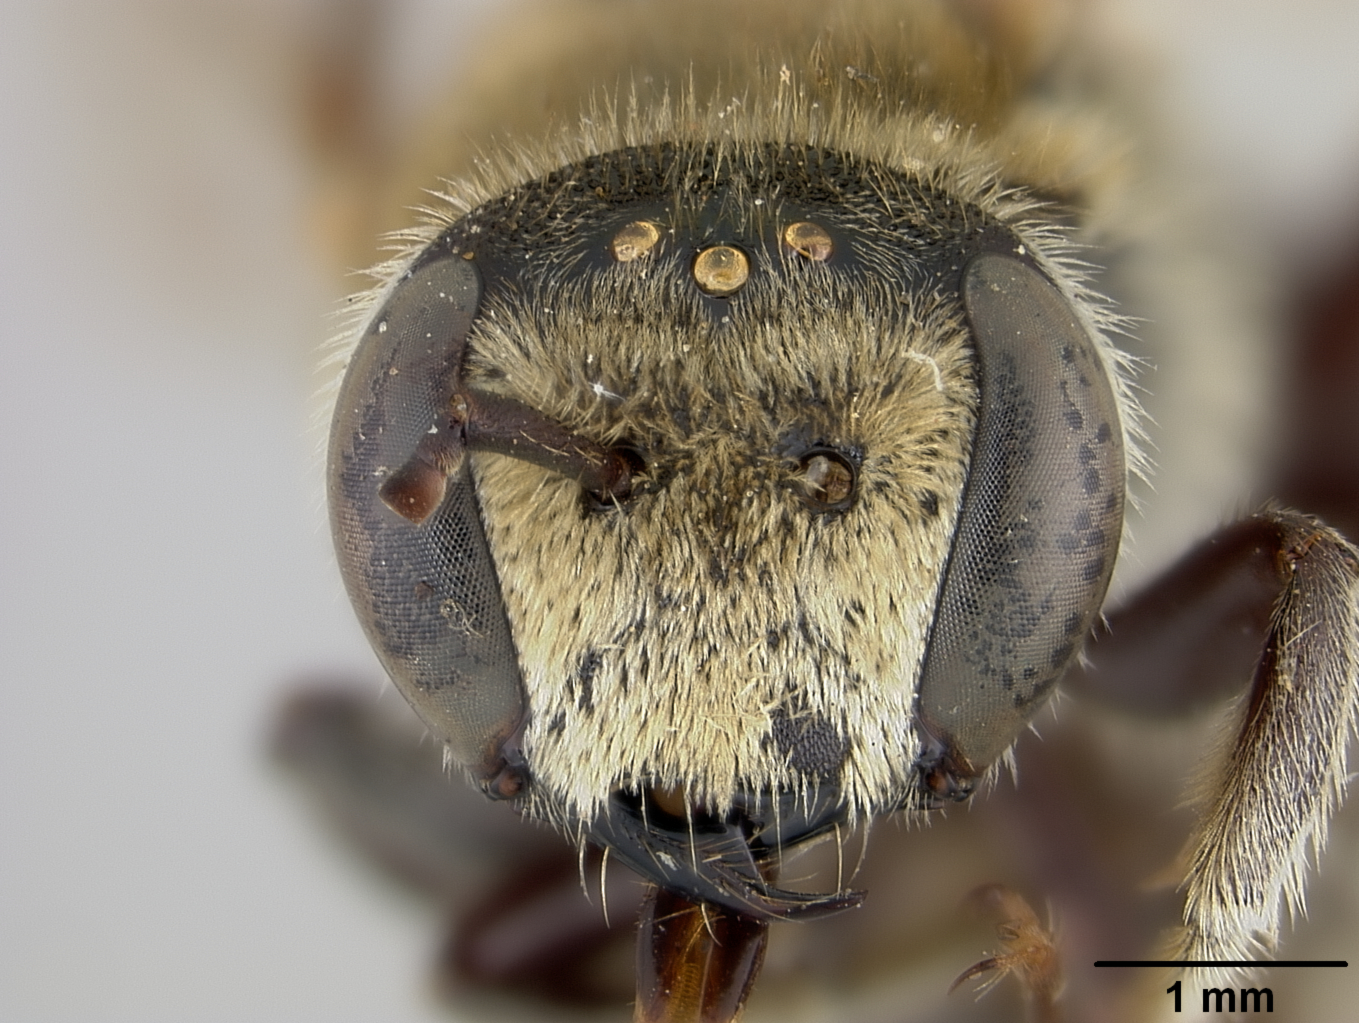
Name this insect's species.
Paranomia stantoni
